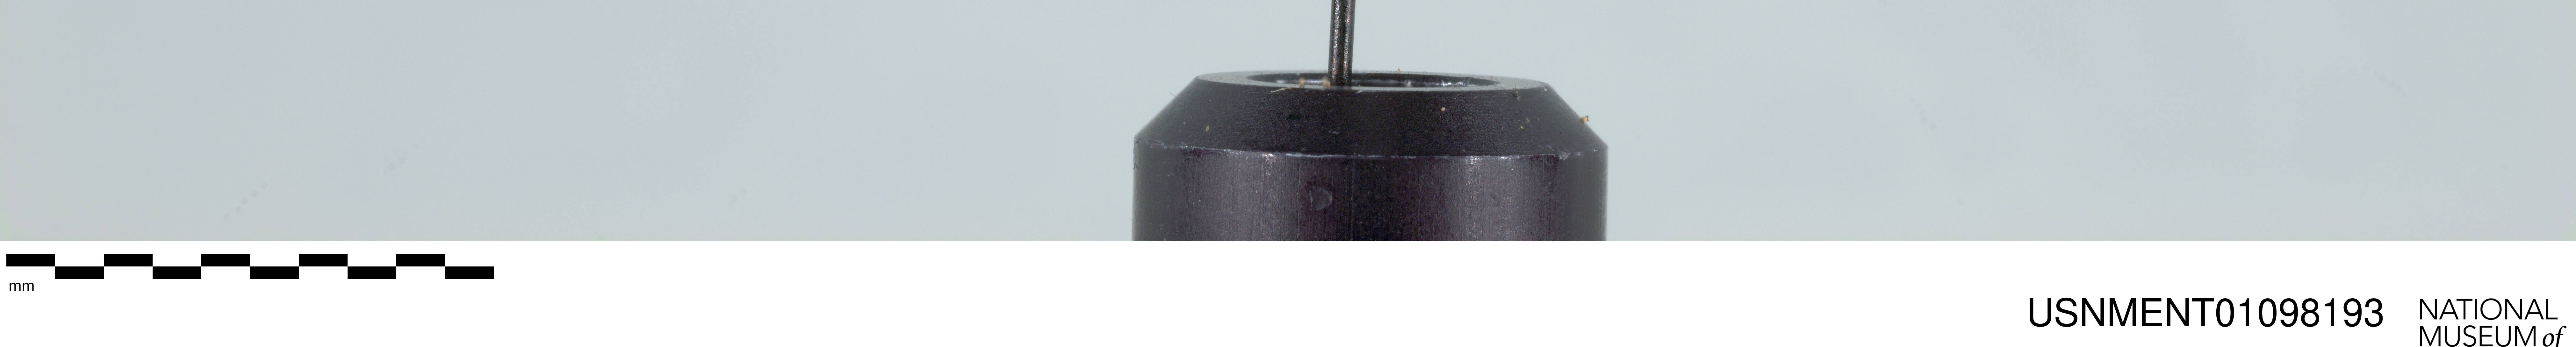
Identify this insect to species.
Rhingia cyanoprora
